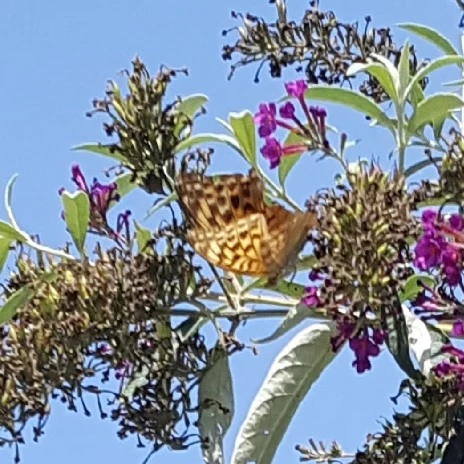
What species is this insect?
Argynnis paphia
